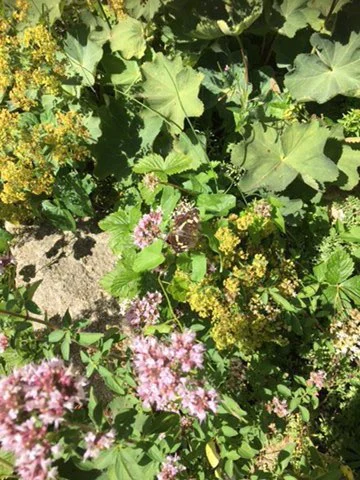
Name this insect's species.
Araschnia levana
